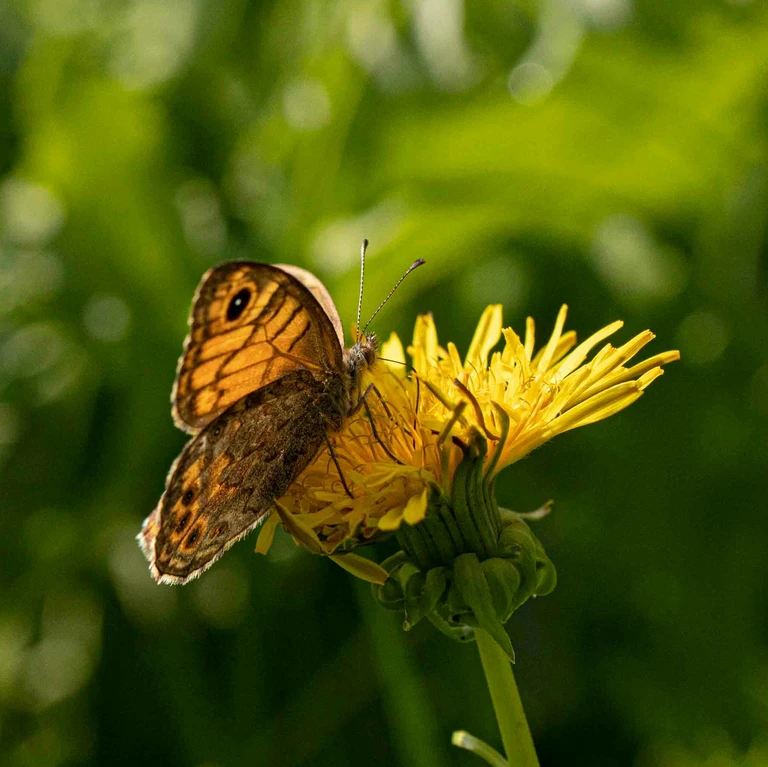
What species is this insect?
Lasiommata megera (also Pararge megera)
